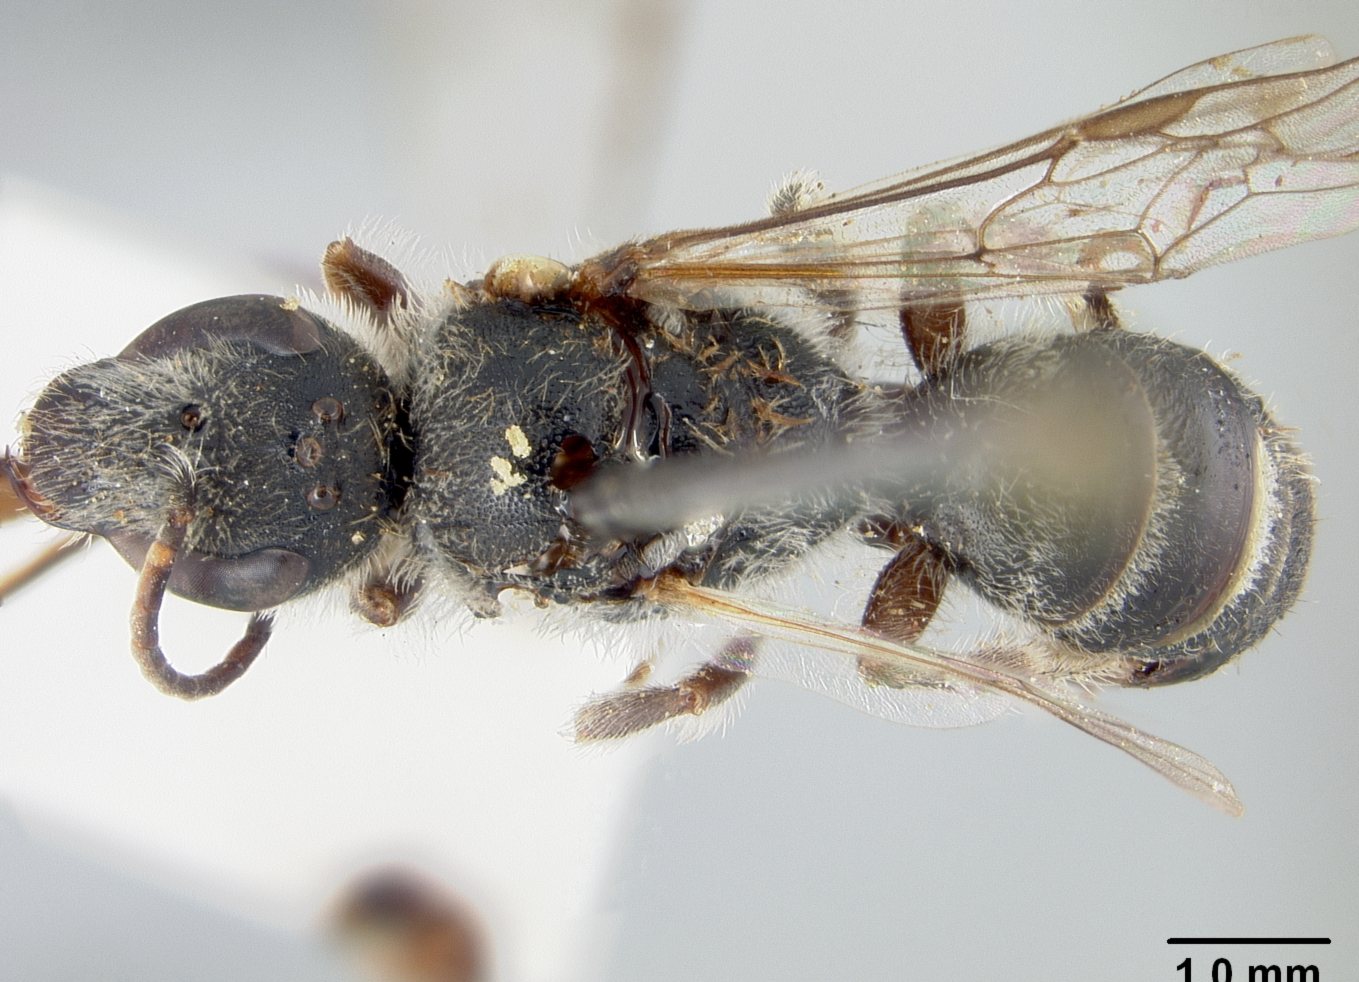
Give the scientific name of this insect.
Halictus farquhari
